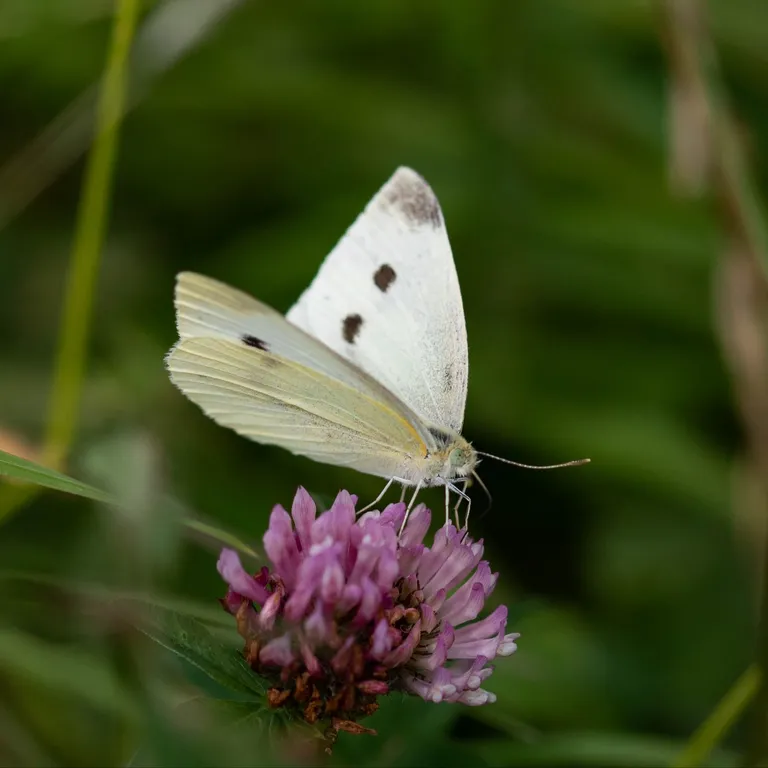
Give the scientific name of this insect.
Pieris rapae
